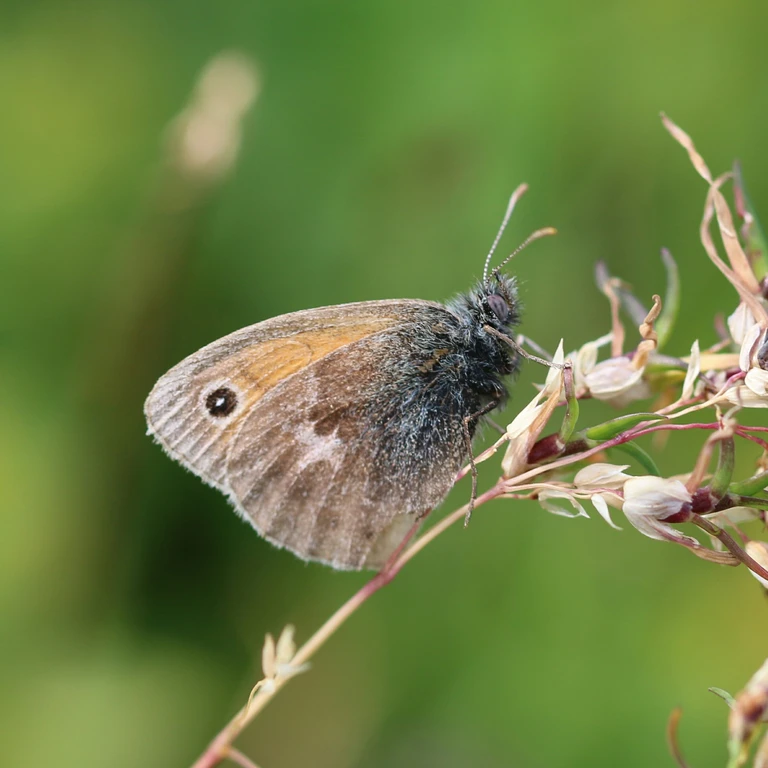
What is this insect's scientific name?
Coenonympha pamphilus
